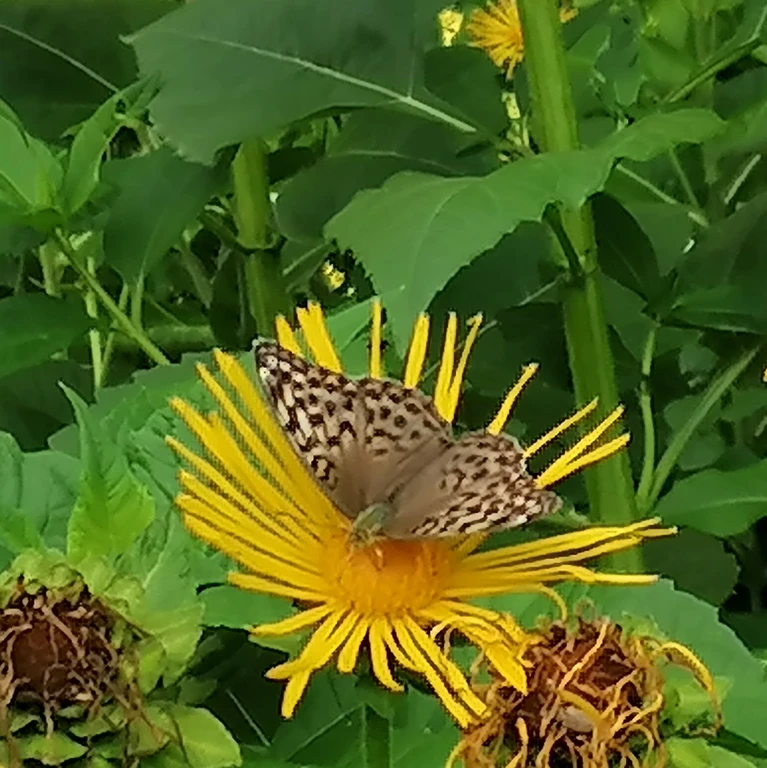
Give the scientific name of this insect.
Argynnis paphia
